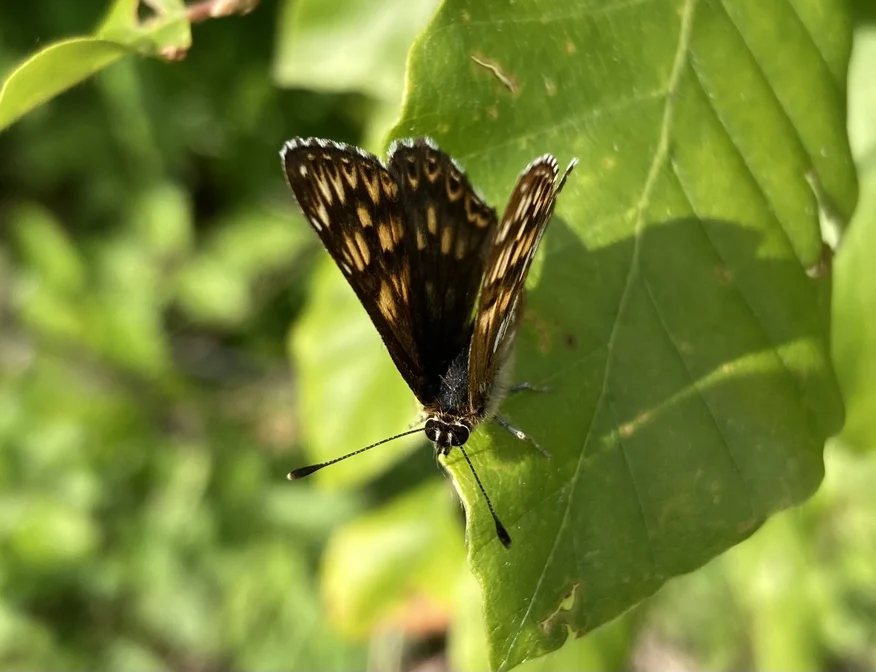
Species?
Hamearis lucina
